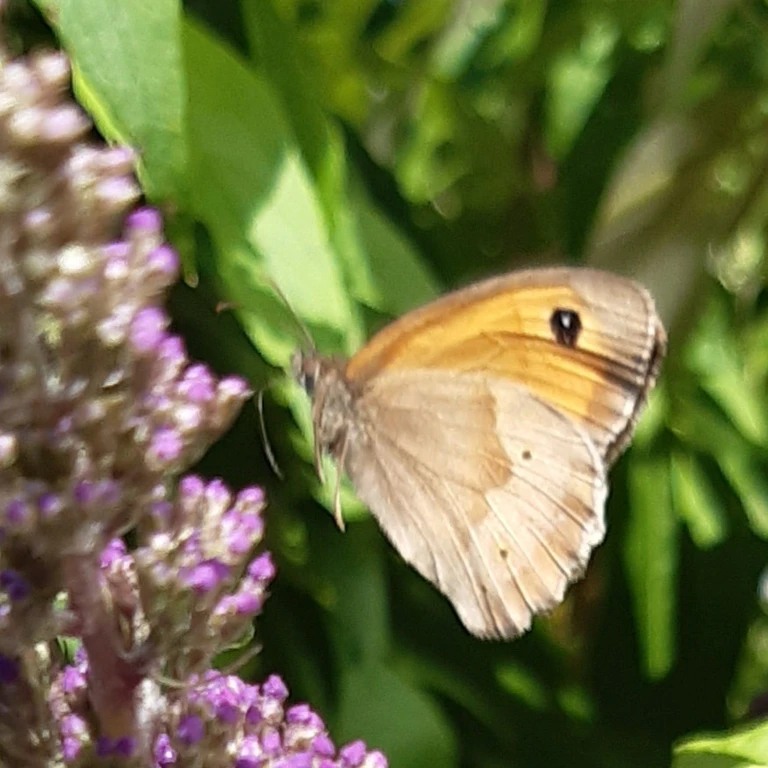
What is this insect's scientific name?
Maniola jurtina
